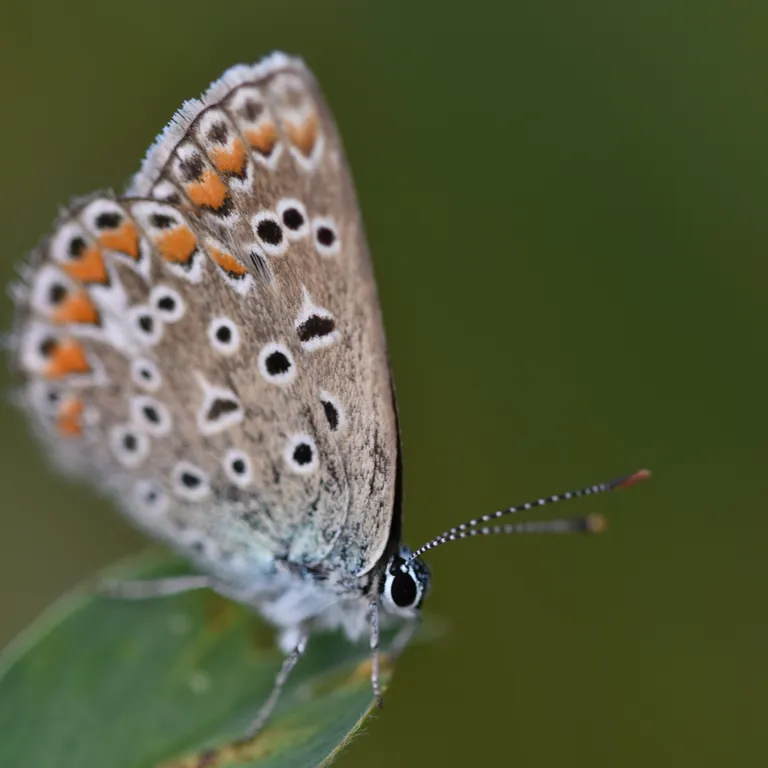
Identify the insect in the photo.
Polyommatus icarus
